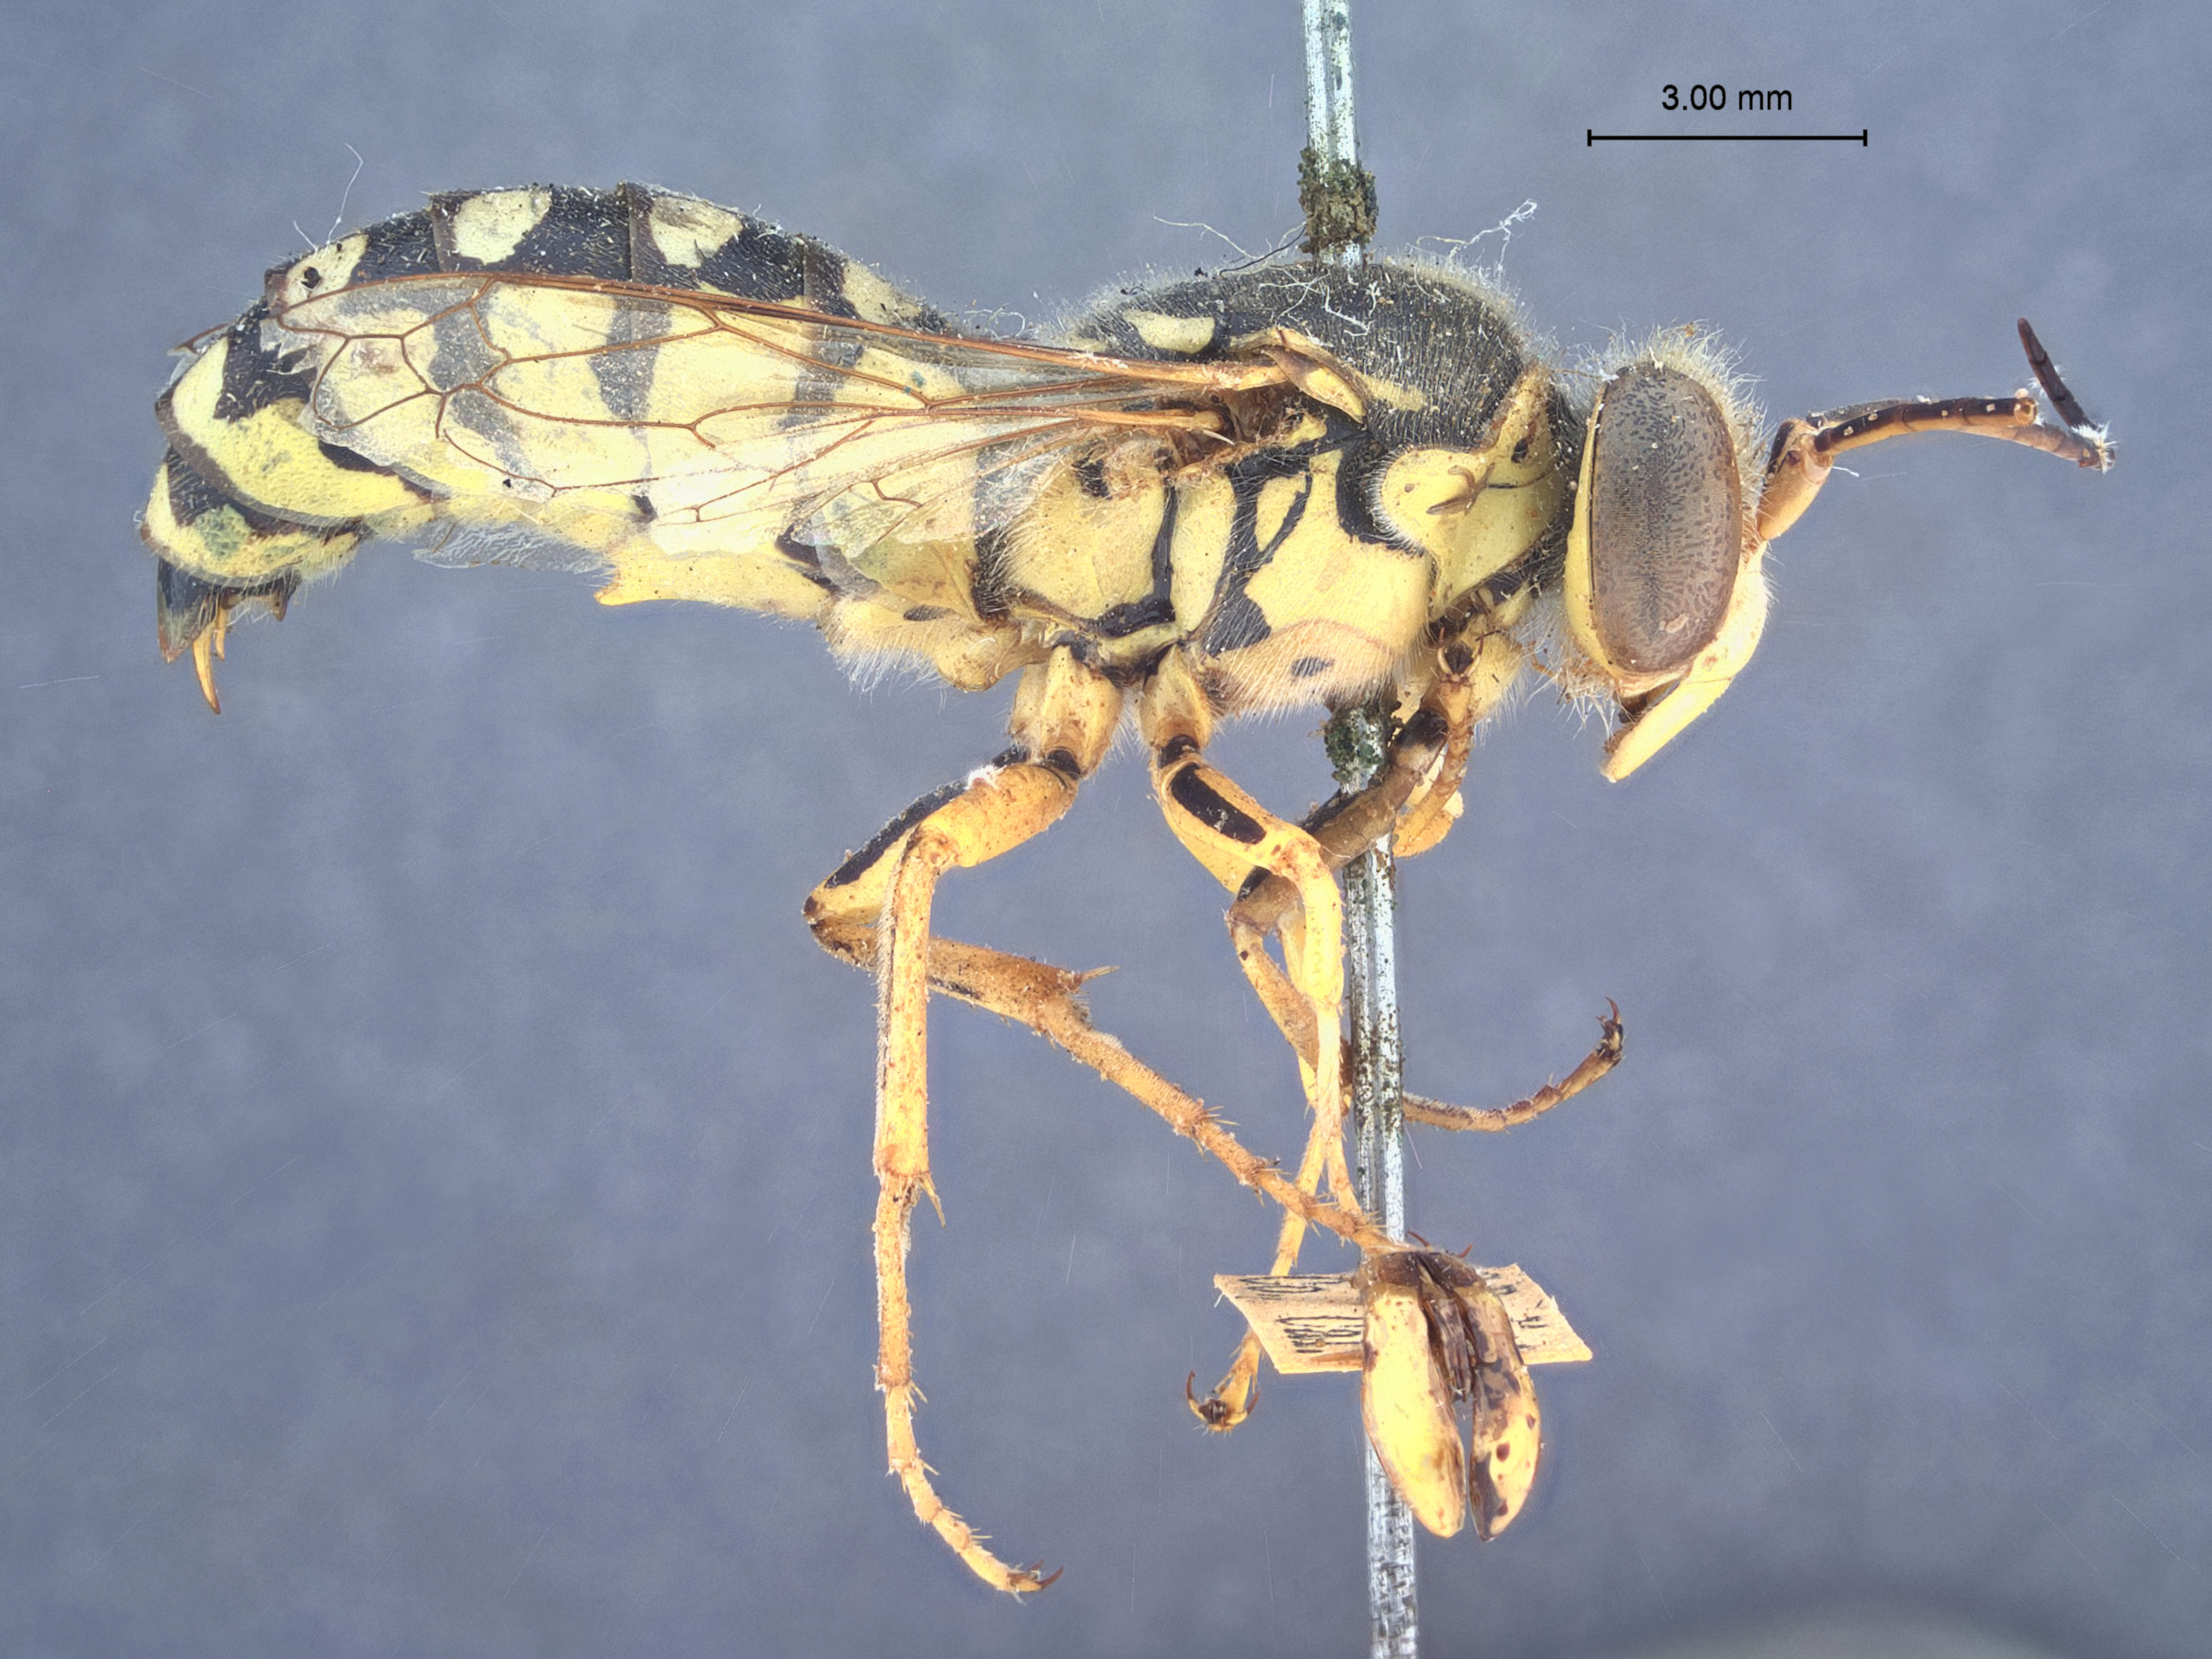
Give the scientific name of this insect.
Stictiella bituberculata
